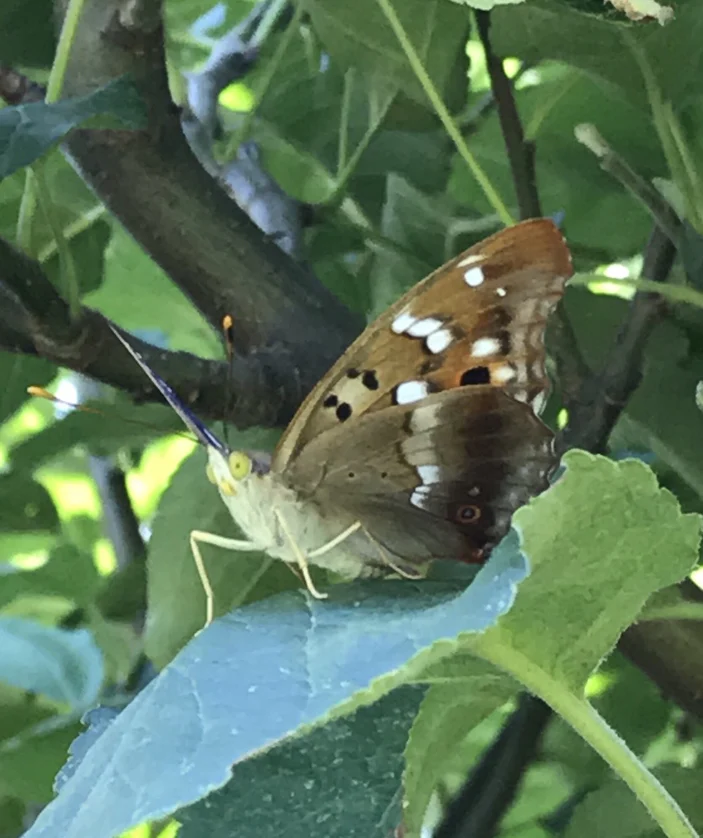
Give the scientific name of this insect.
Apatura ilia
